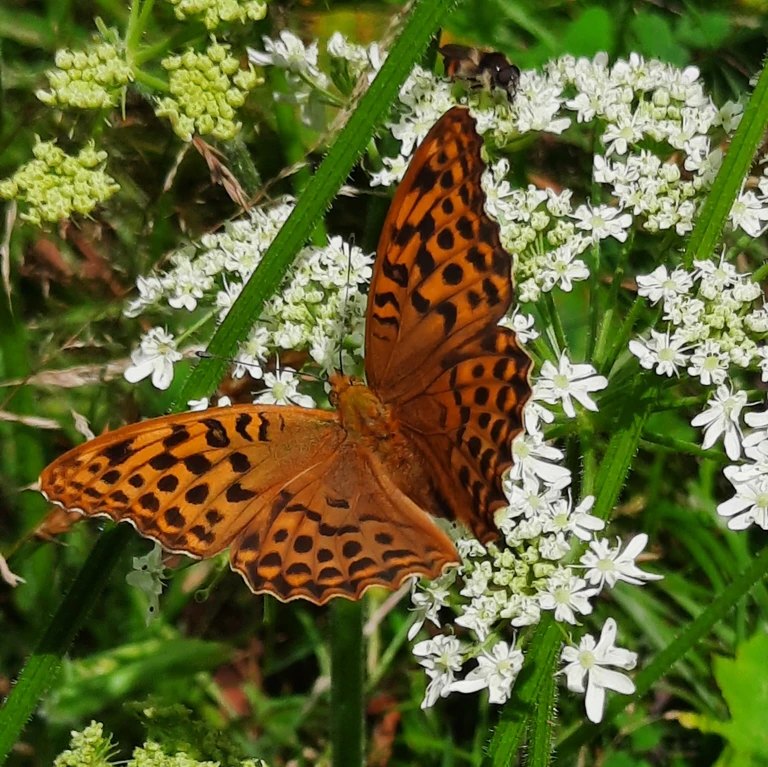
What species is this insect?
Argynnis paphia
